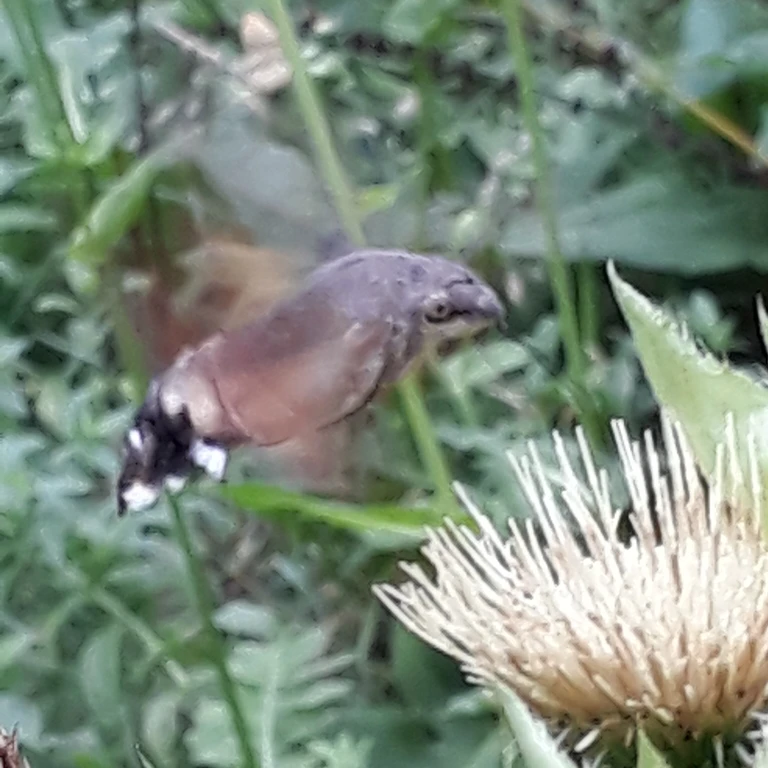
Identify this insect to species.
Macroglossum stellatarum
